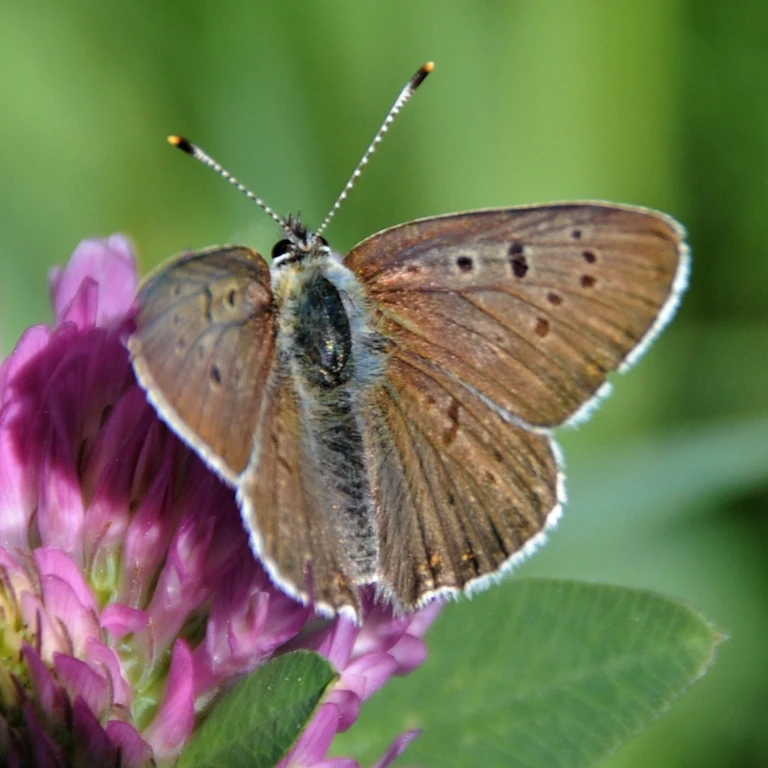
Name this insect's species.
Lycaena tityrus (also Loweia tityrus)
